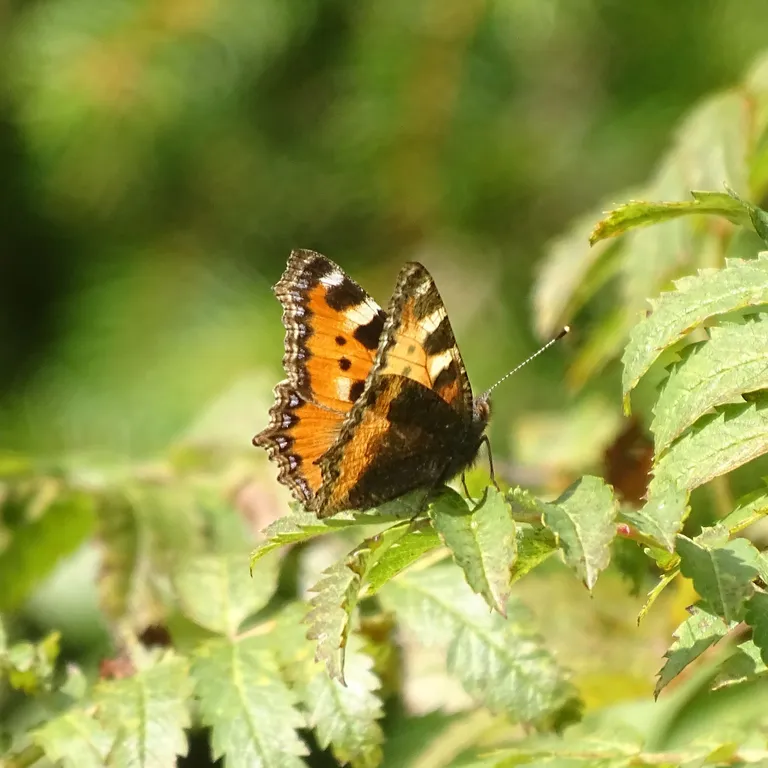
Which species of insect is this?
Aglais urticae
